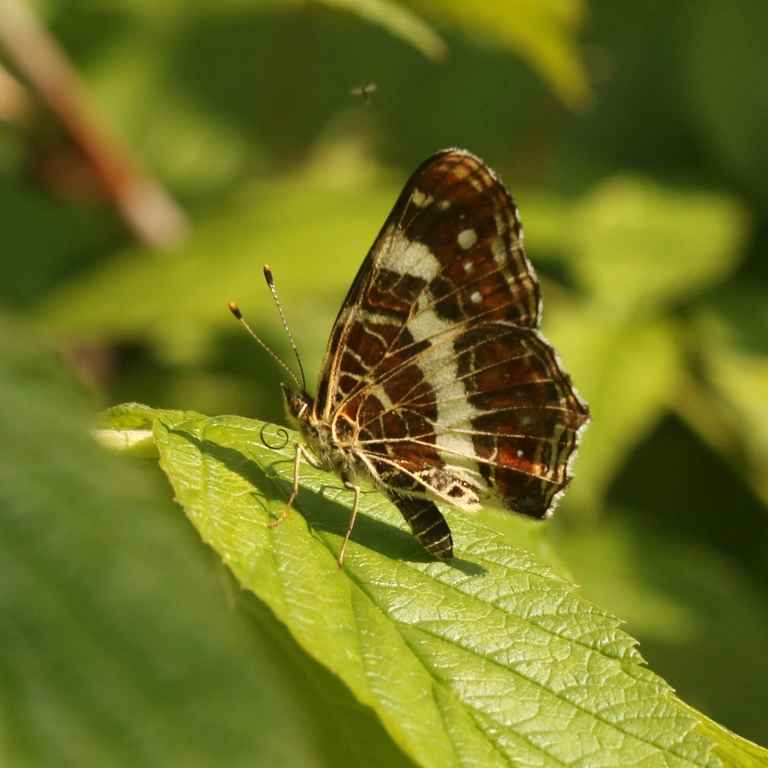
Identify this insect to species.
Araschnia levana
